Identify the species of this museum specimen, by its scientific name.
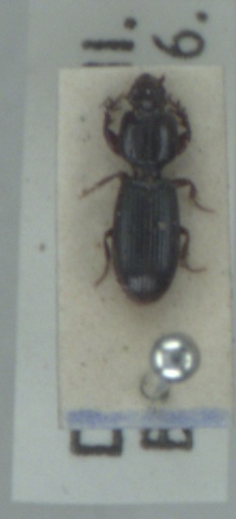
Clivina fossor
